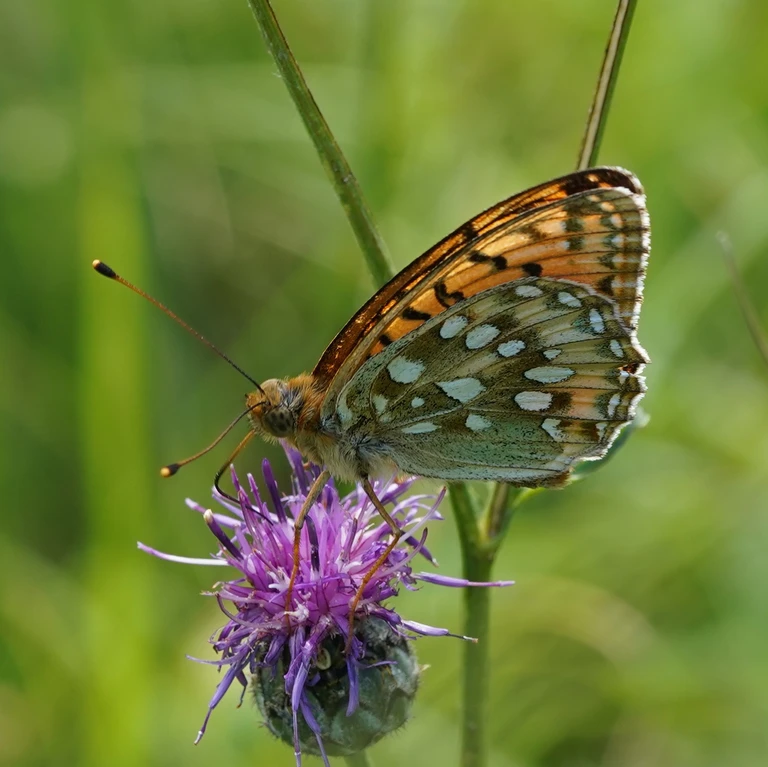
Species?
Speyeria aglaja
